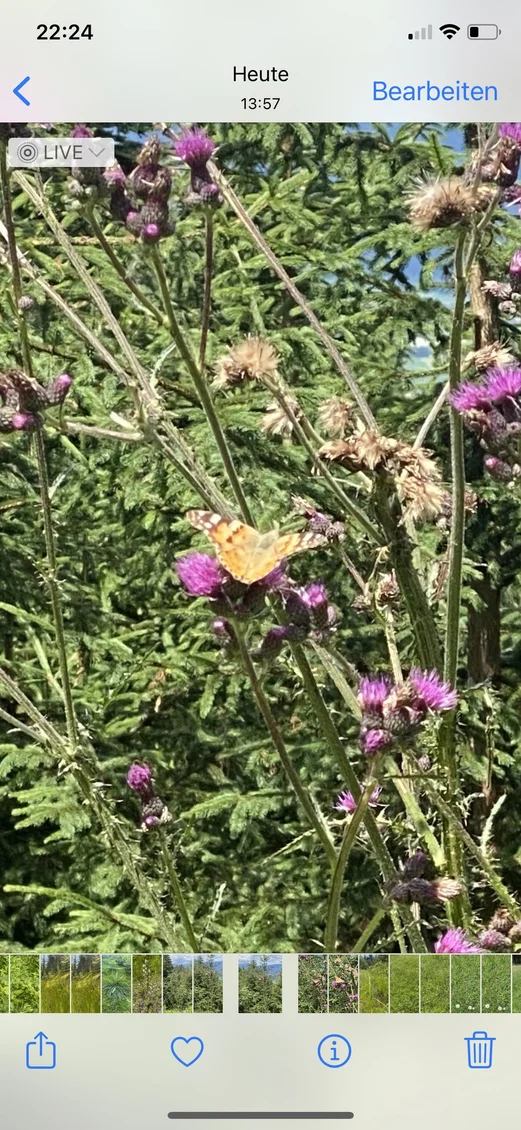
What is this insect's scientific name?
Vanessa cardui
